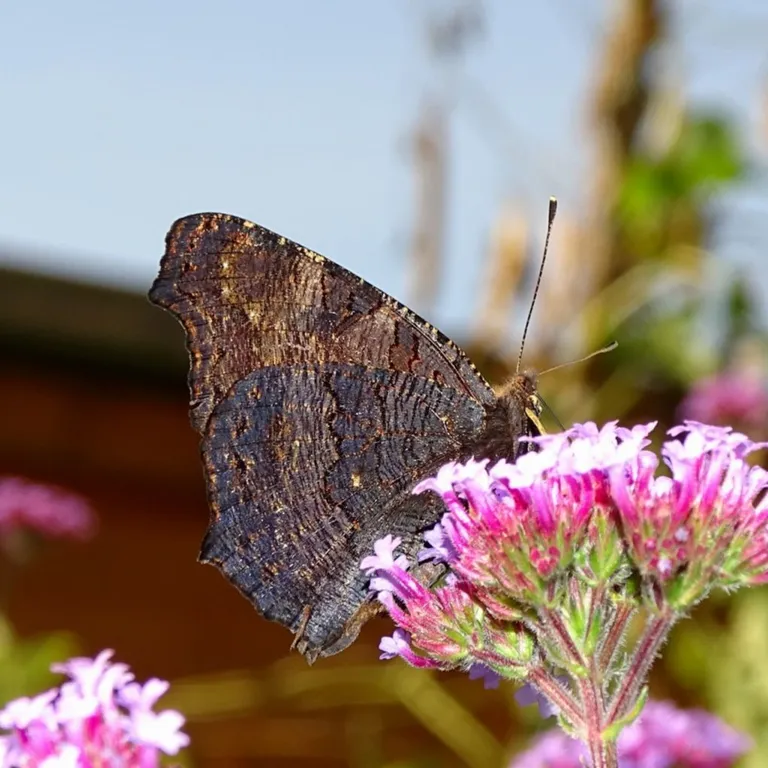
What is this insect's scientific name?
Aglais io
